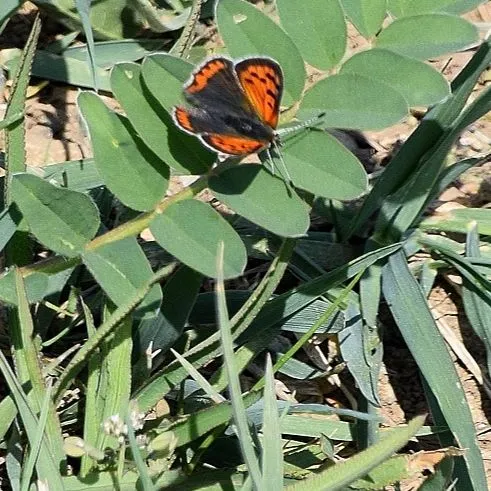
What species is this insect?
Lycaena phlaeas
